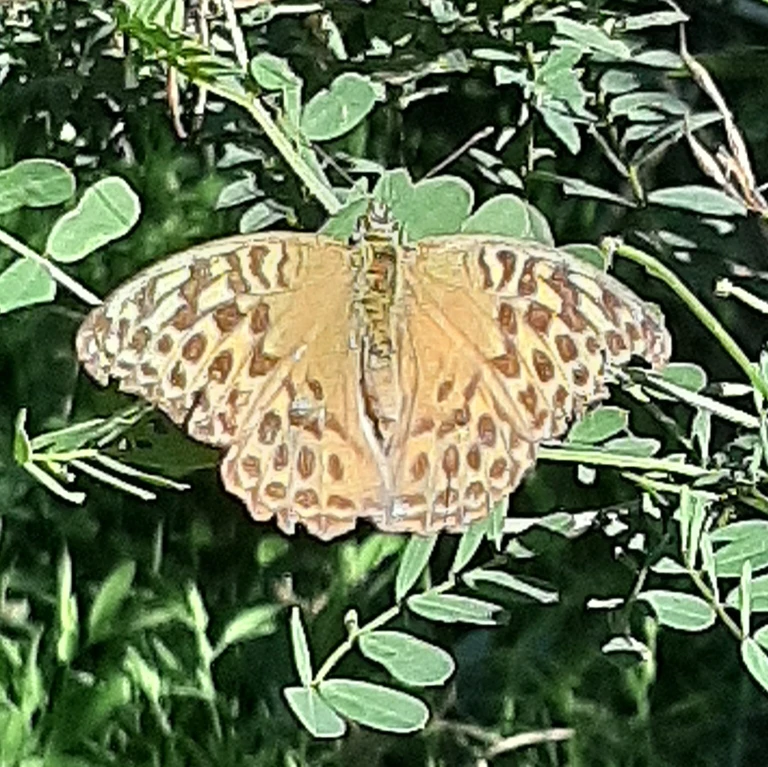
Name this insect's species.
Argynnis paphia
